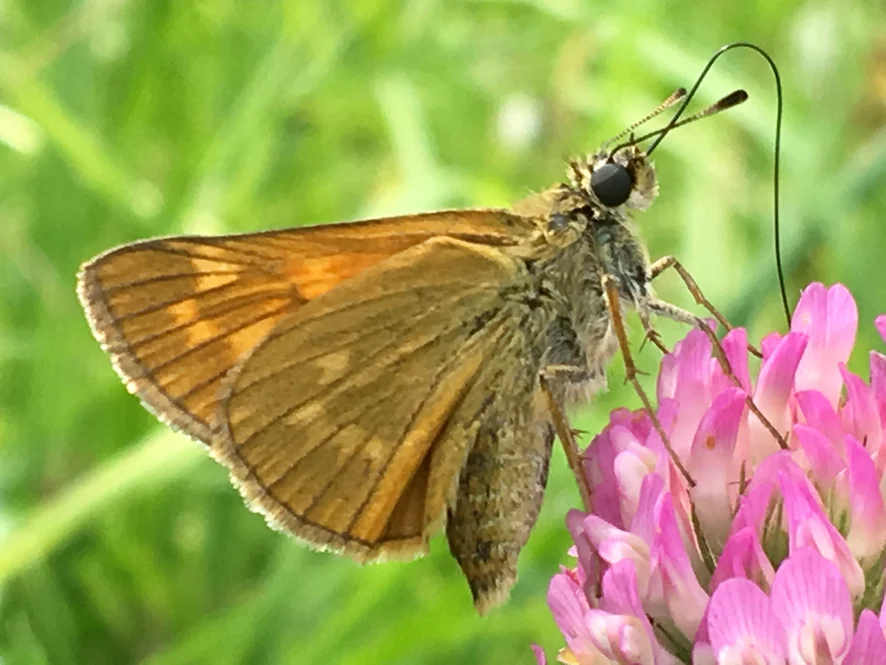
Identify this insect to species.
Ochlodes sylvanus (also Ochlodes venata)
